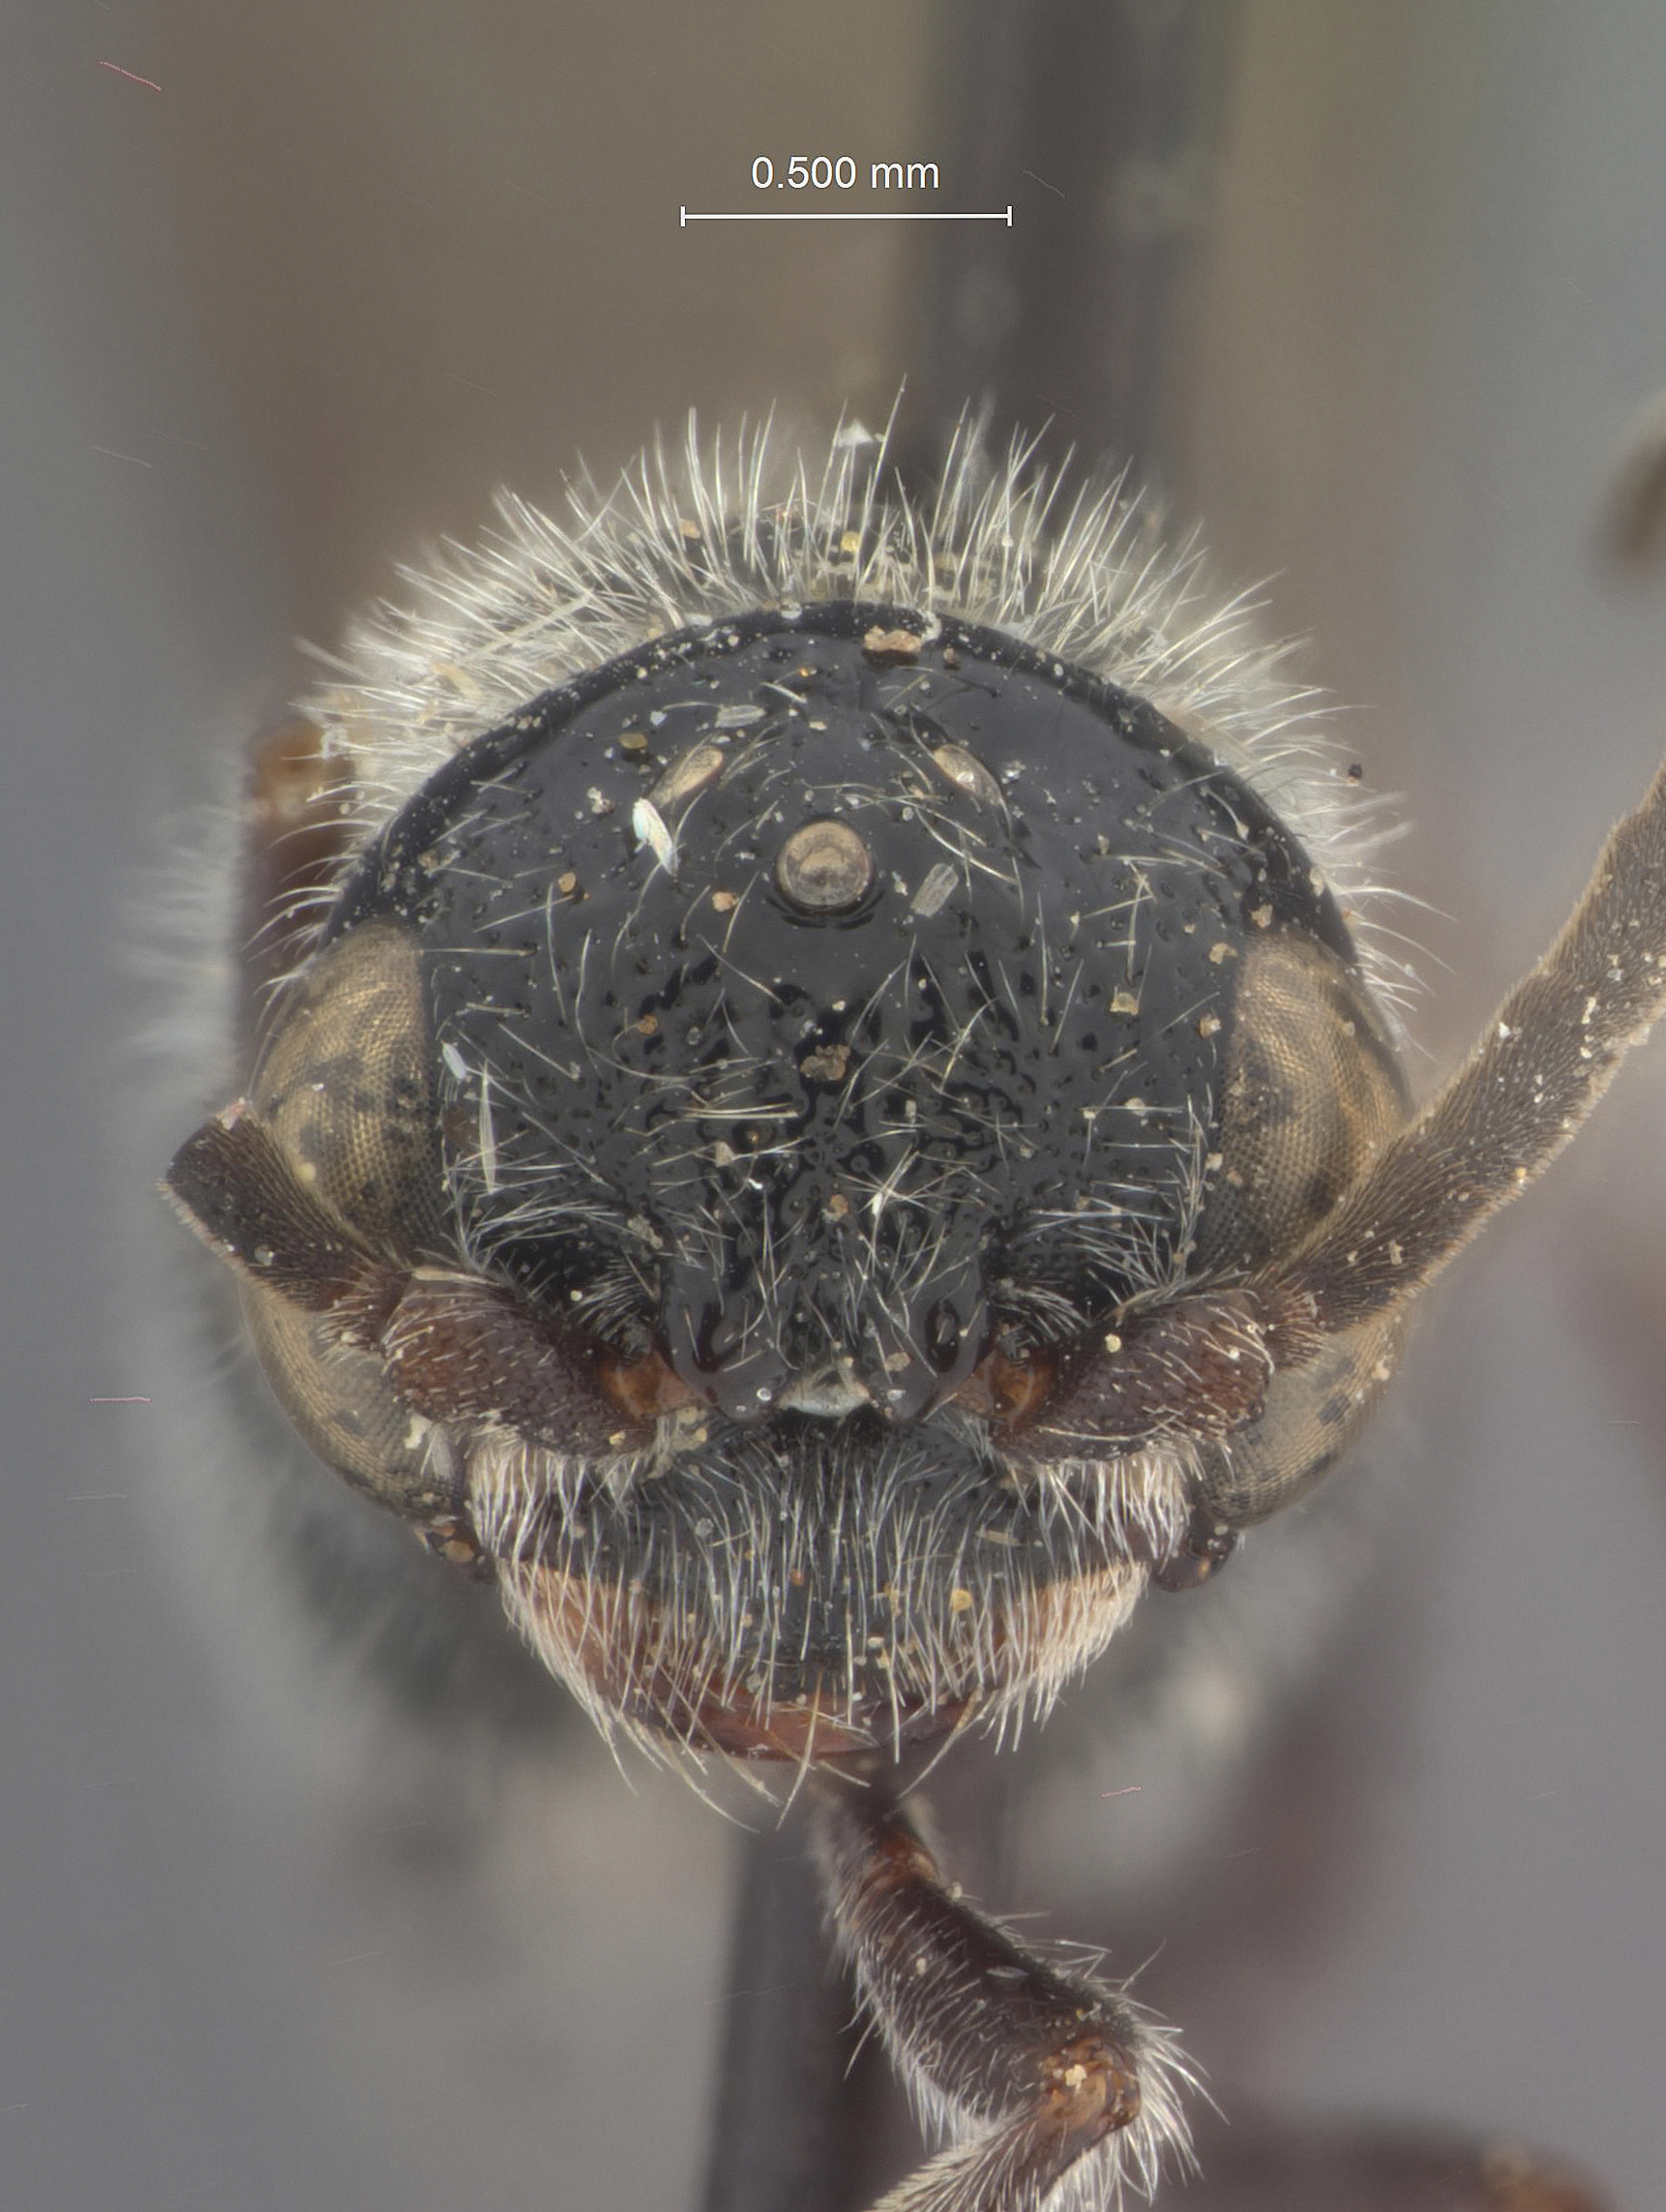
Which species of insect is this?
Pterombrus rufiventris
